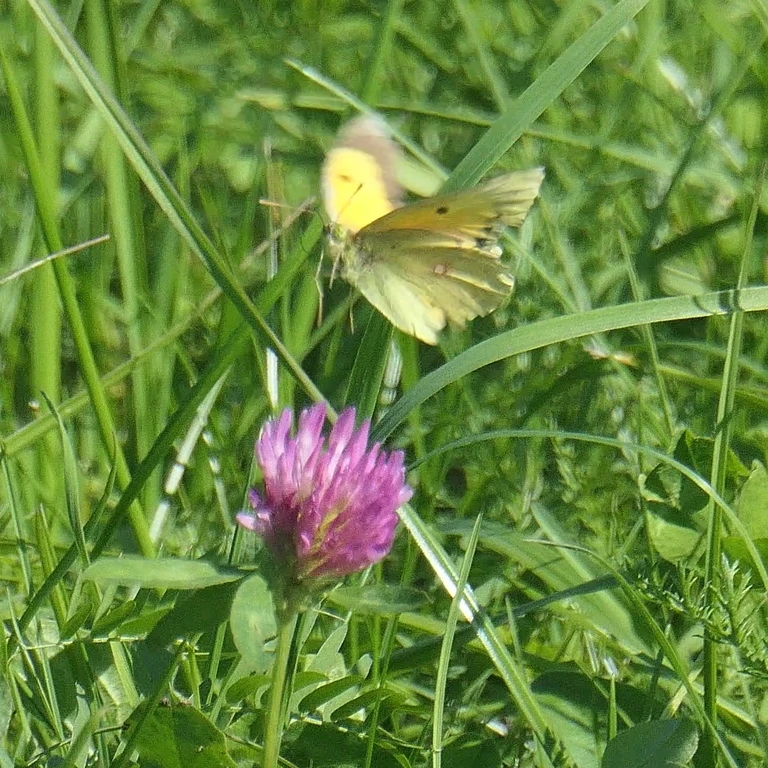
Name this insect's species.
Colias croceus
